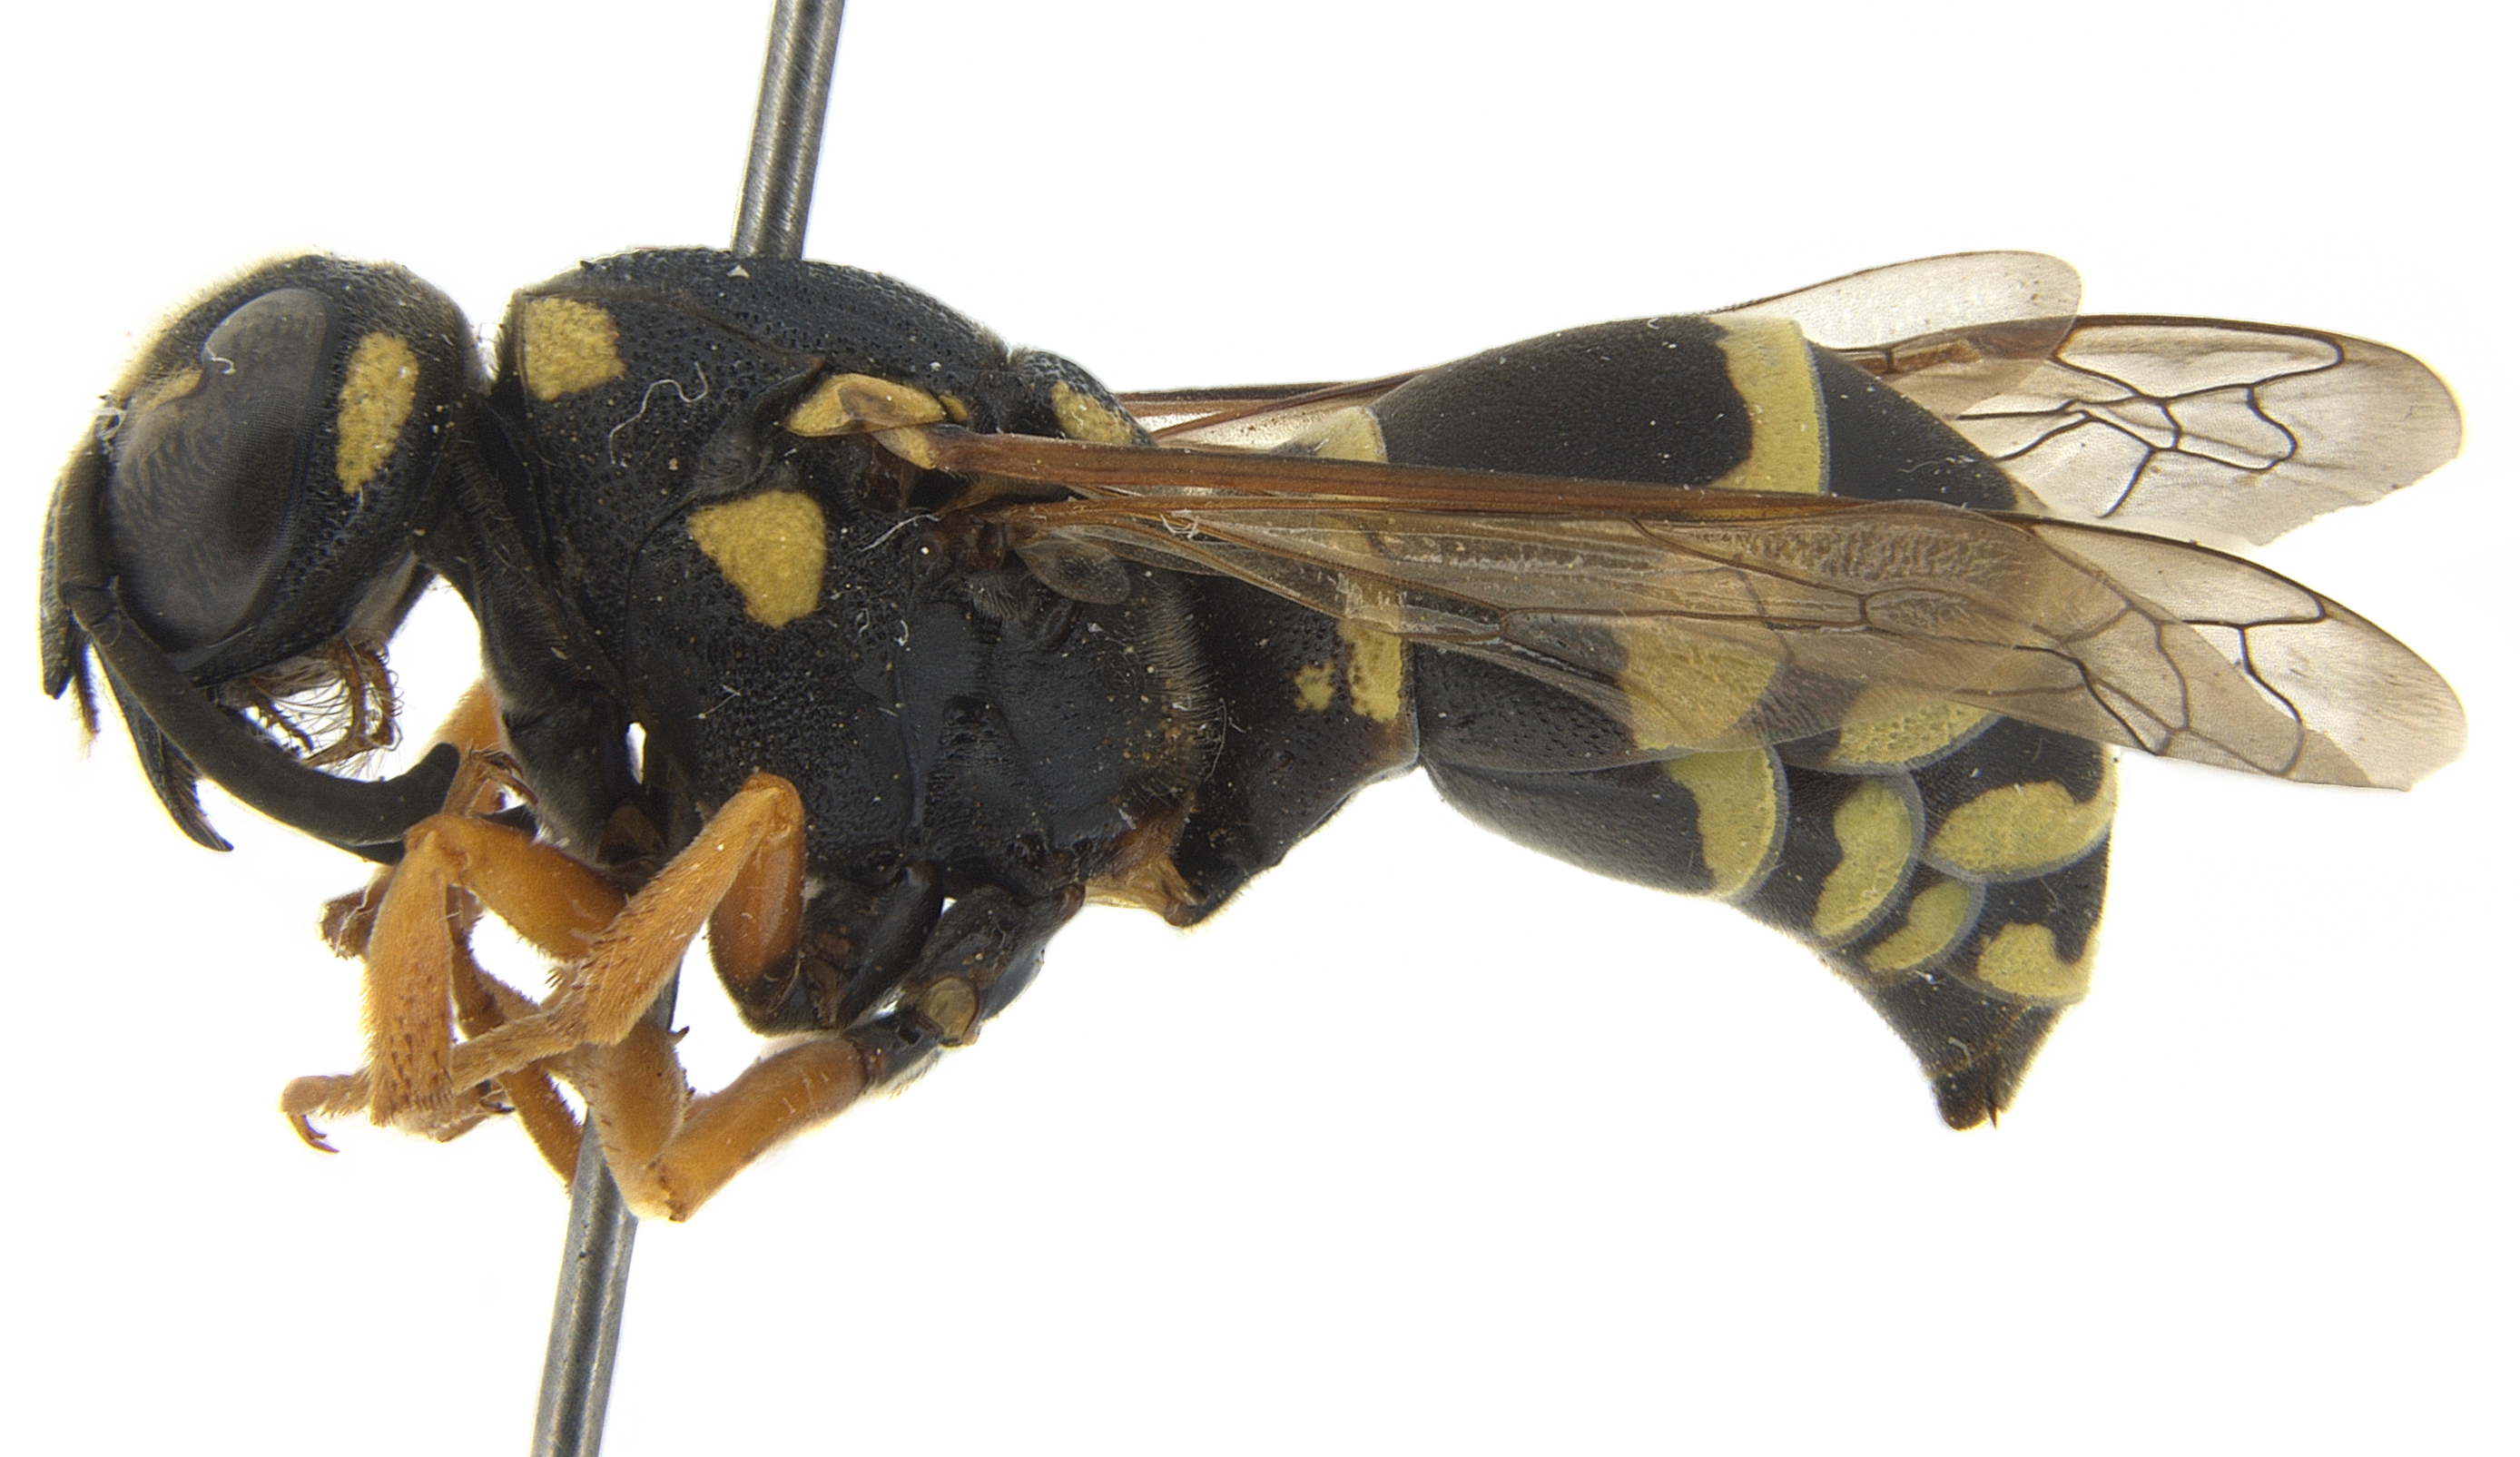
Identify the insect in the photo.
Hemipterochilus bembeciformis
